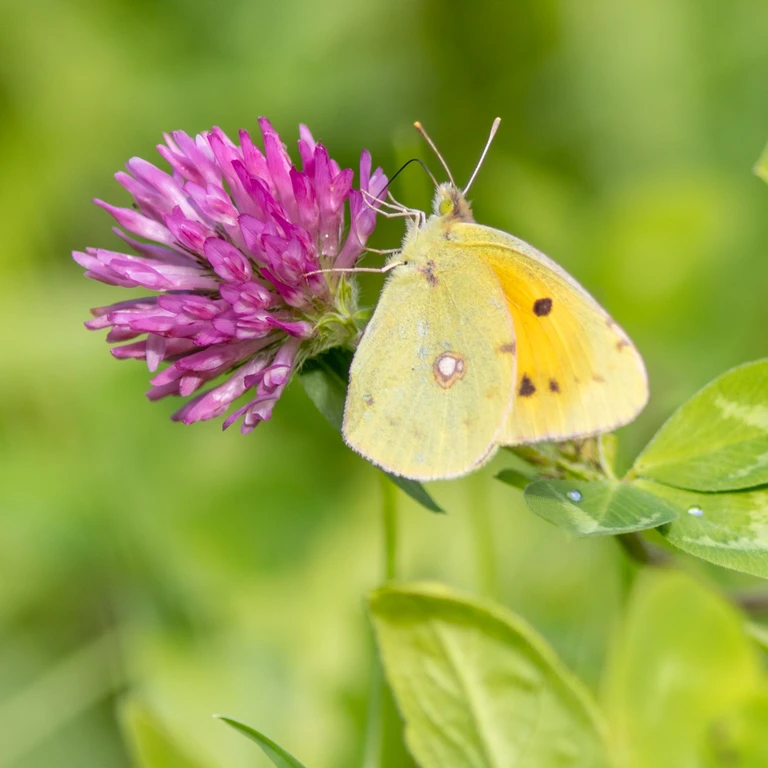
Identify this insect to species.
Colias croceus
